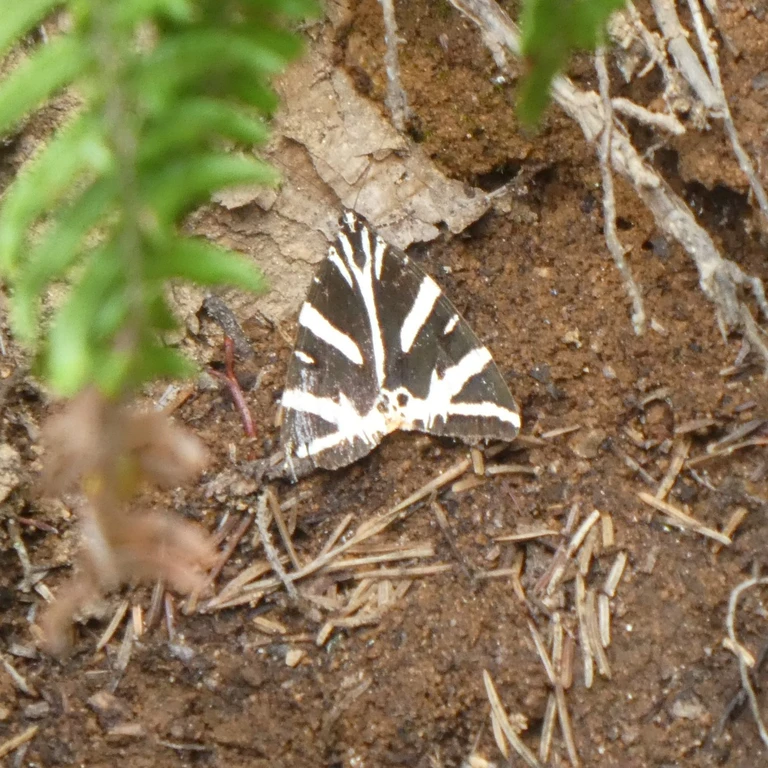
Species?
Euplagia quadripunctaria
